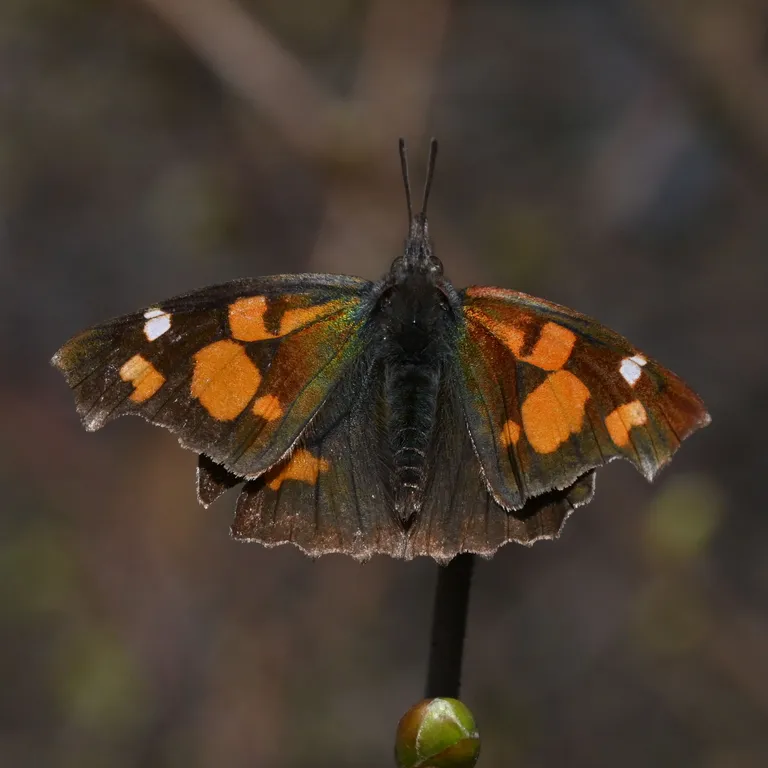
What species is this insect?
Libythea celtis
